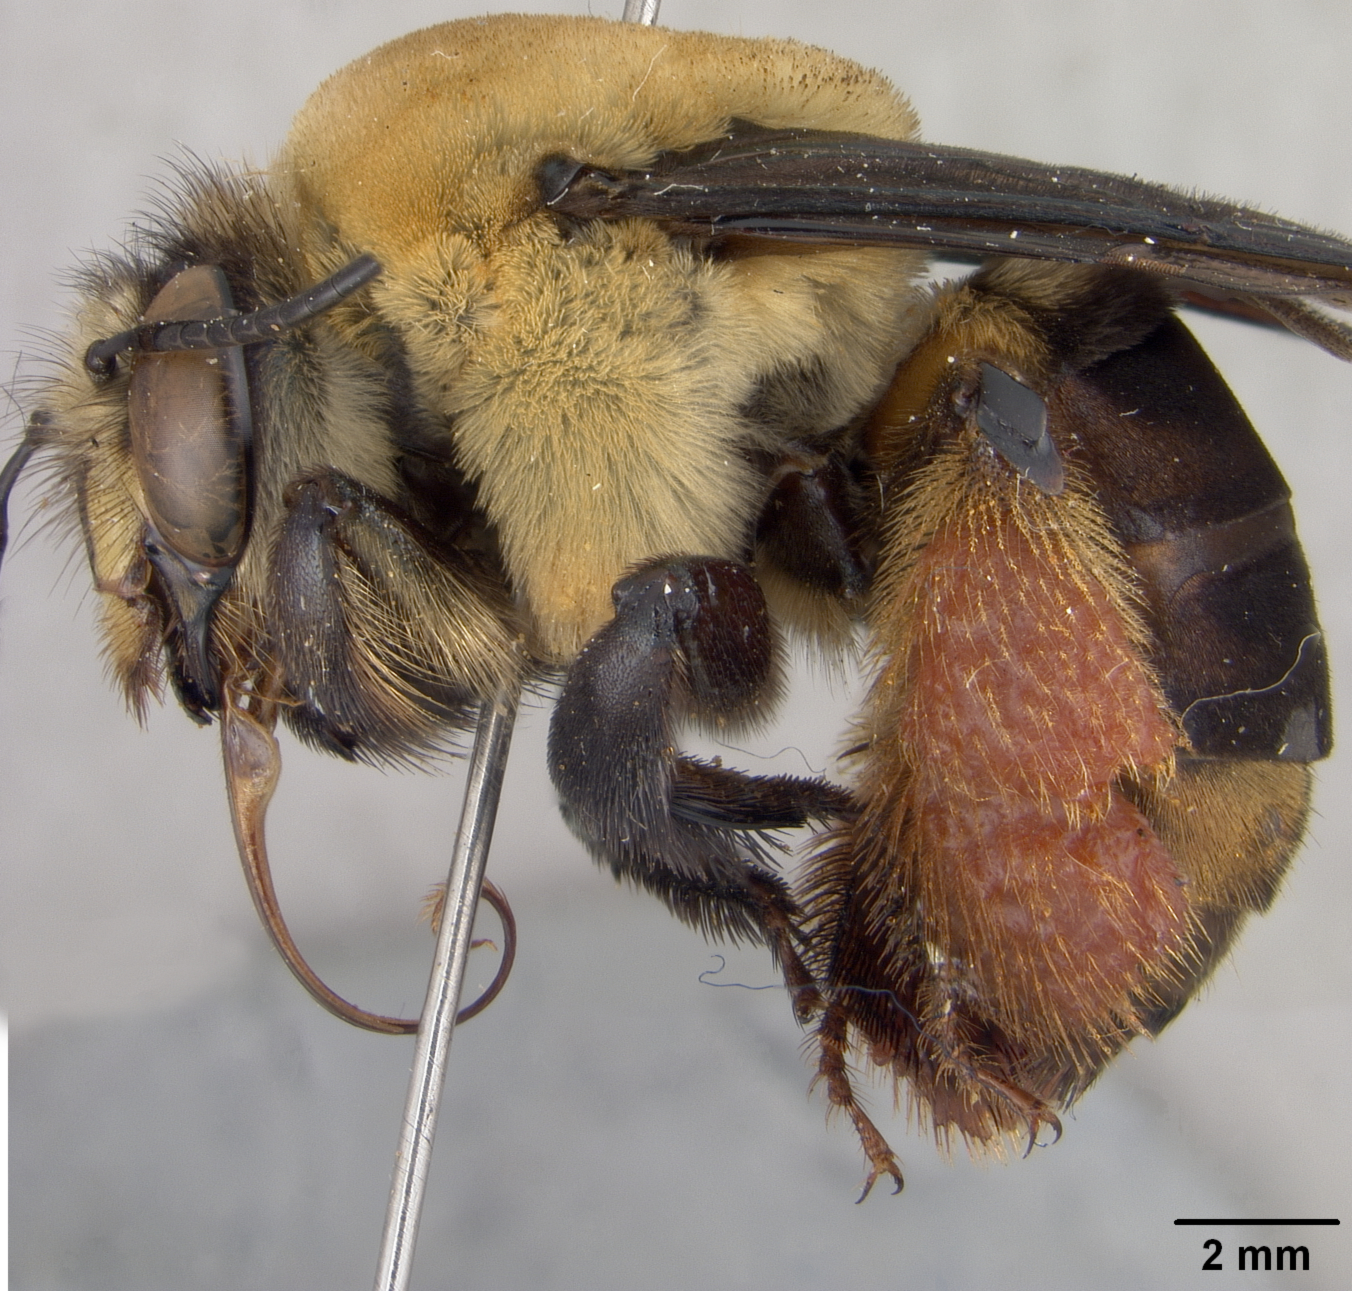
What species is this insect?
Centris gavisa
